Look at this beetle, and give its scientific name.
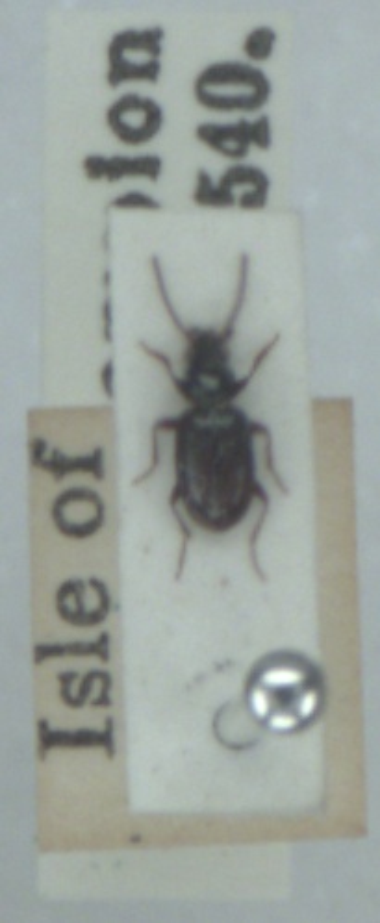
Bembidion normannum
